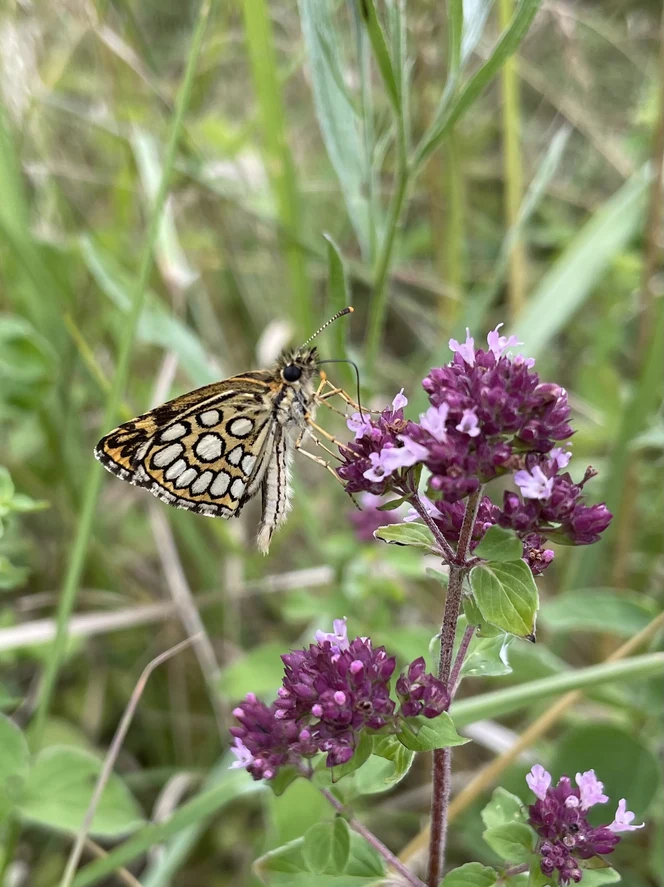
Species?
Heteropterus morpheus
